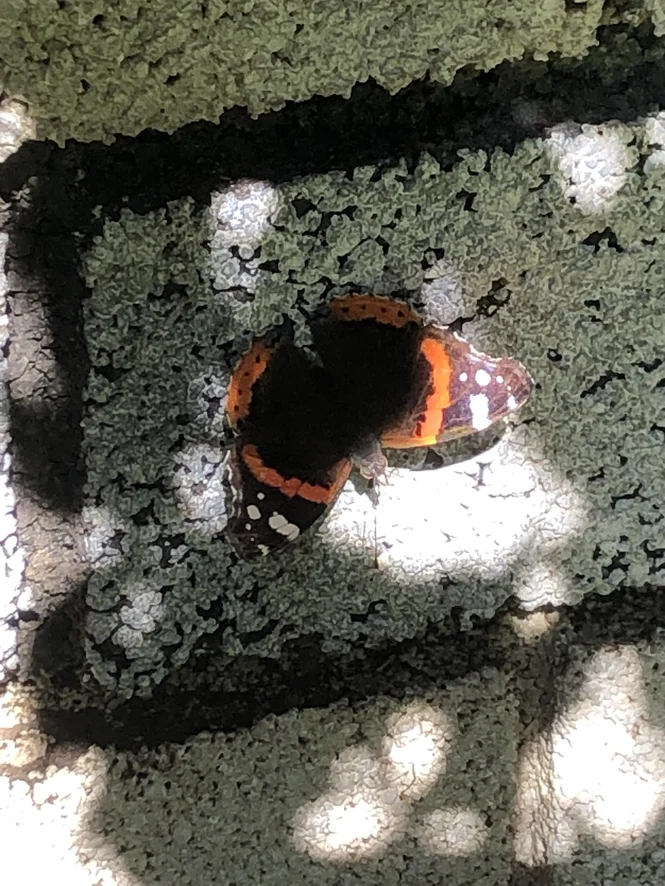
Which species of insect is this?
Vanessa atalanta
